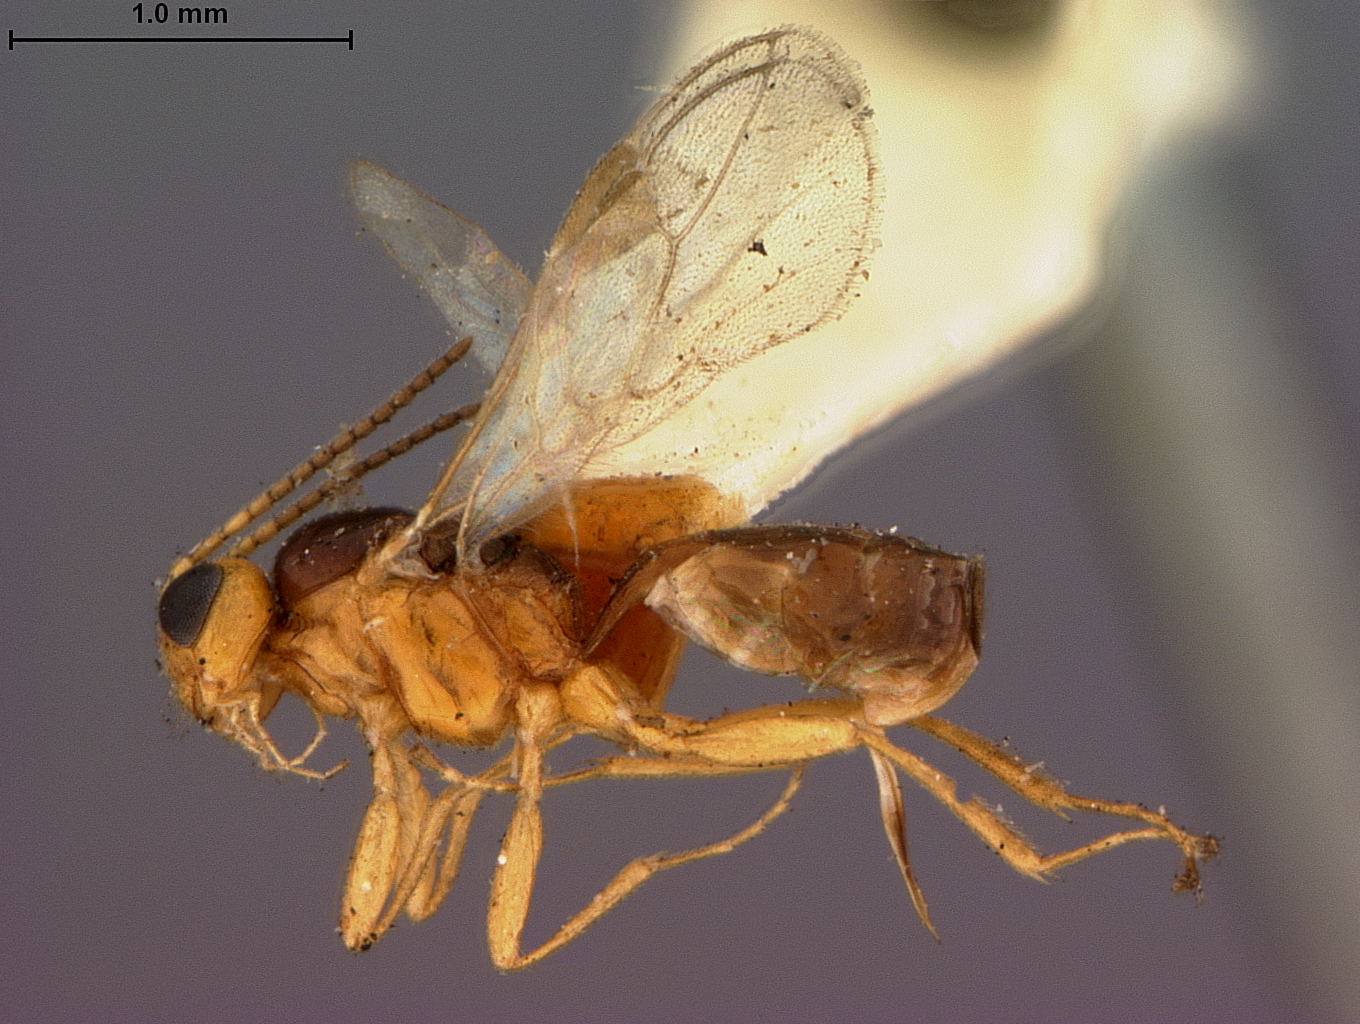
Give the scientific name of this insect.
Syniratus brevicornis
